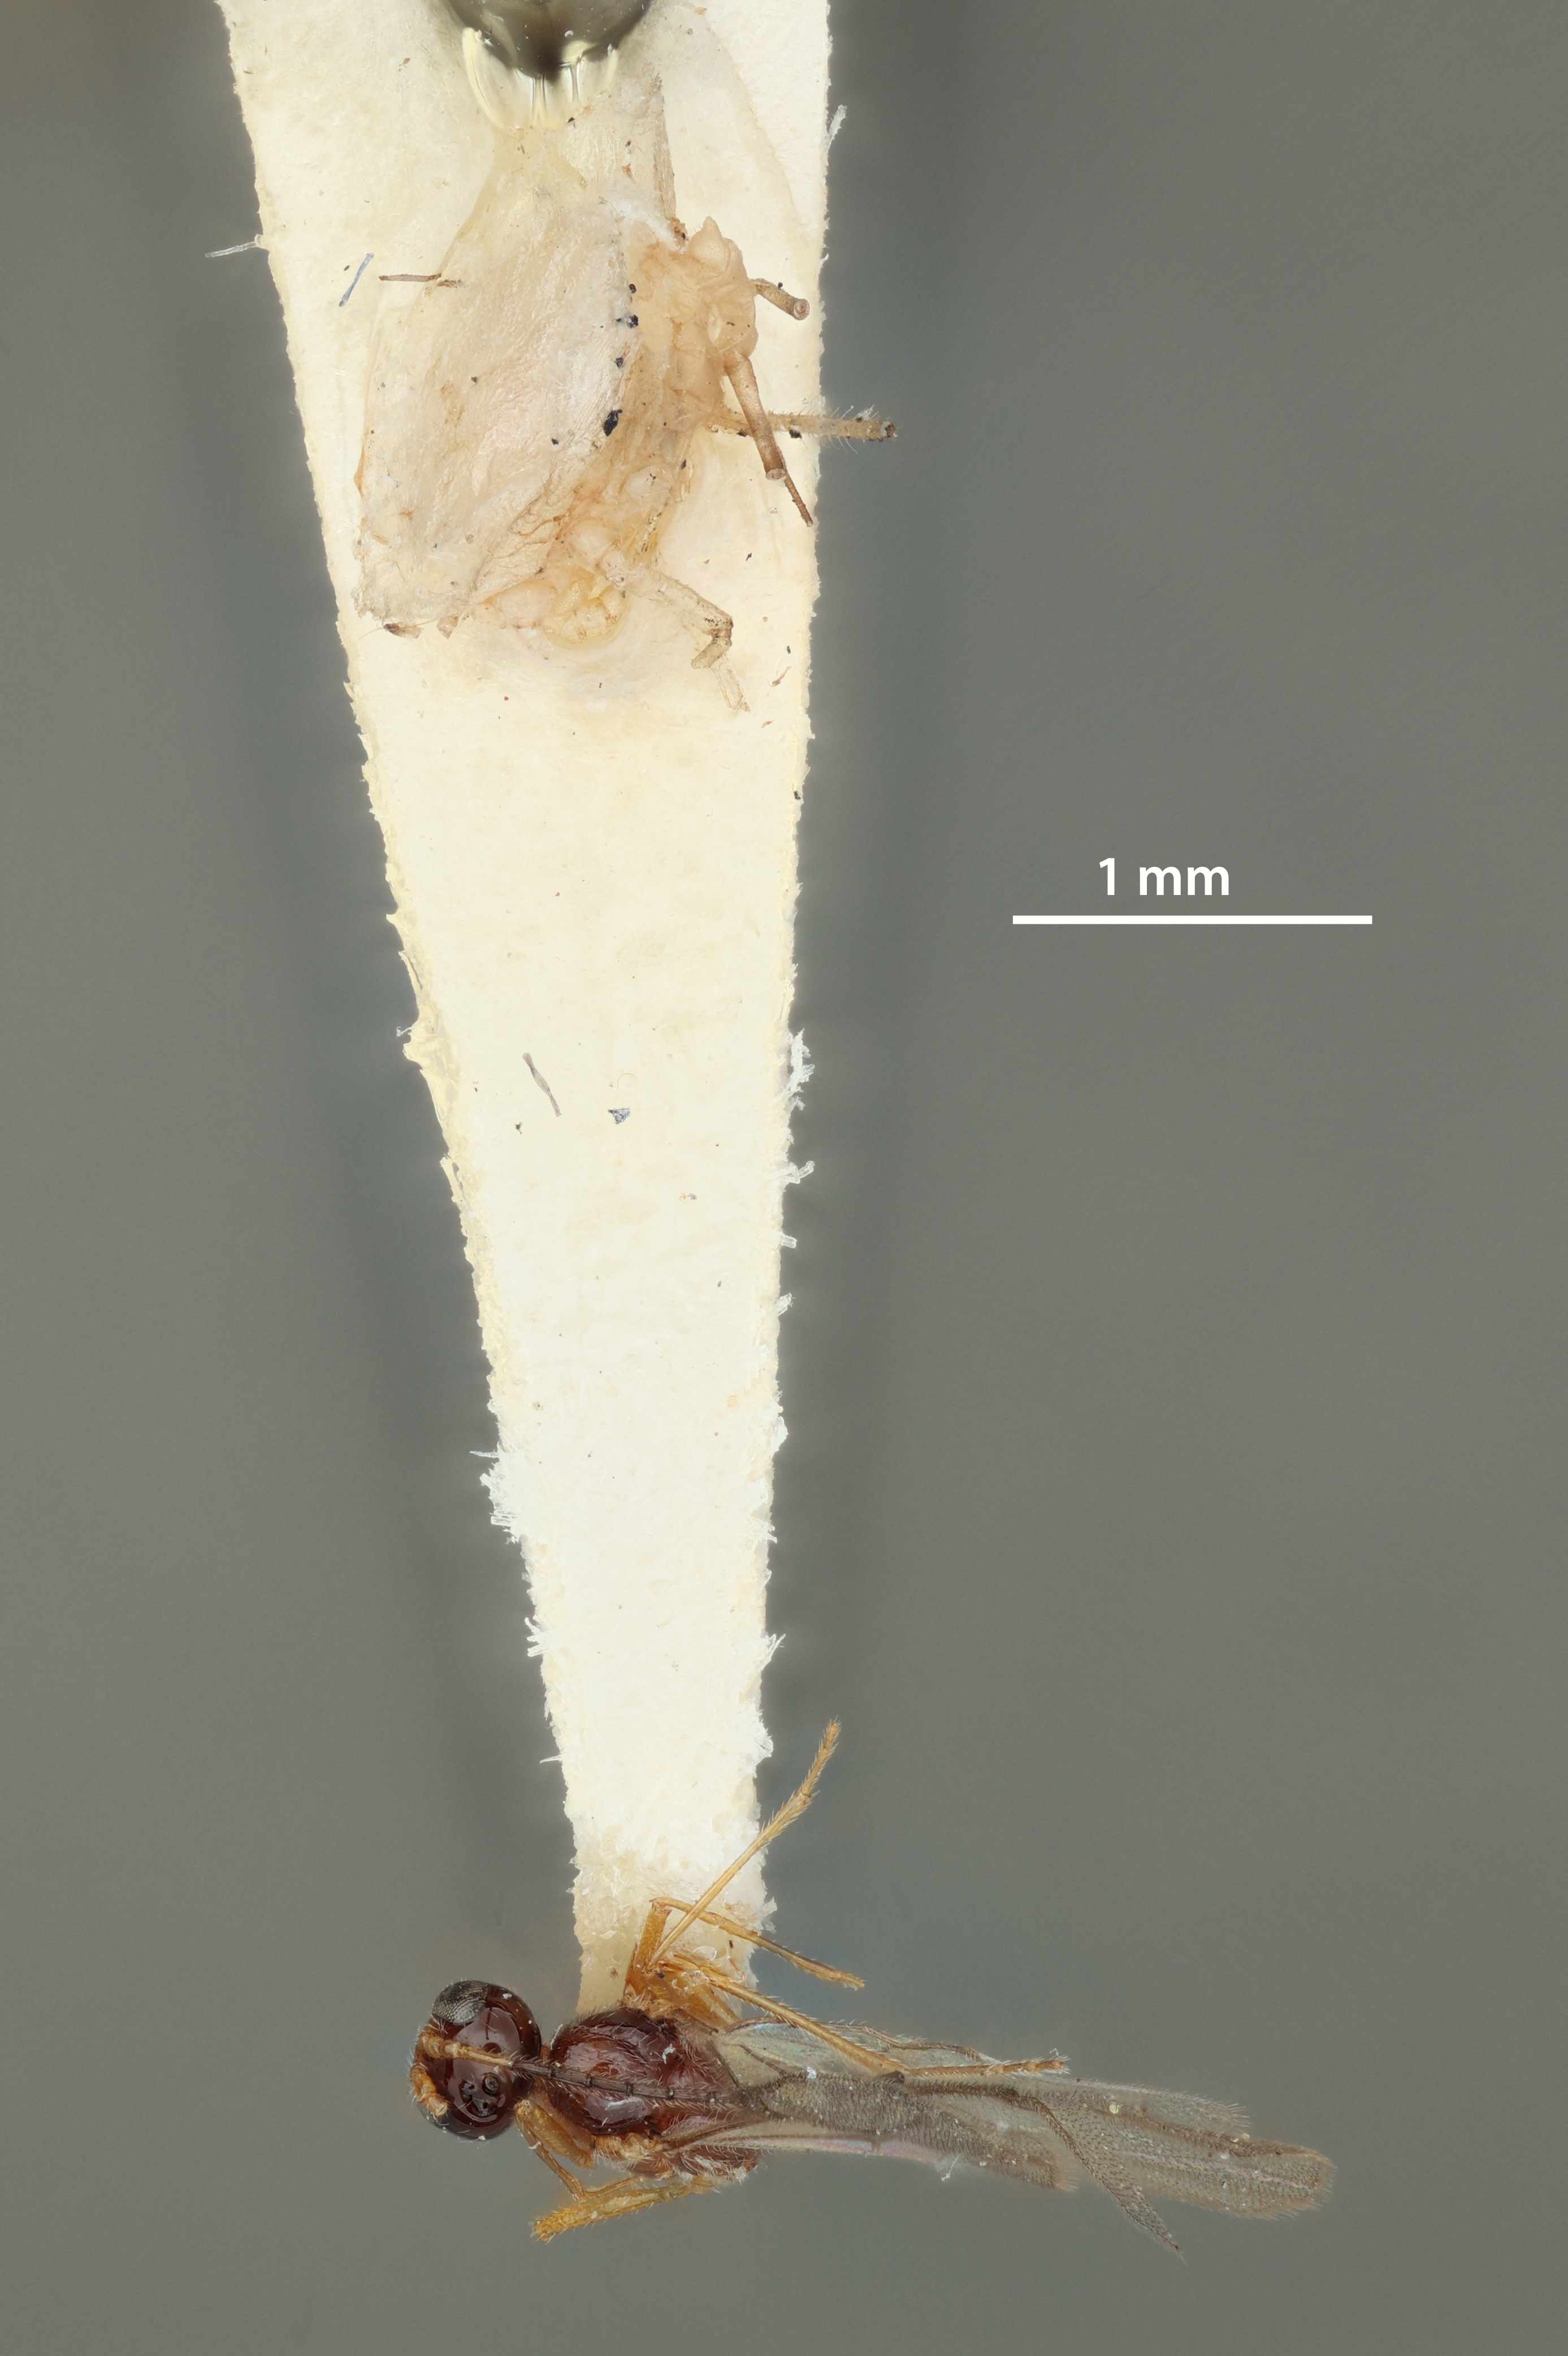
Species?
Praon orientale
